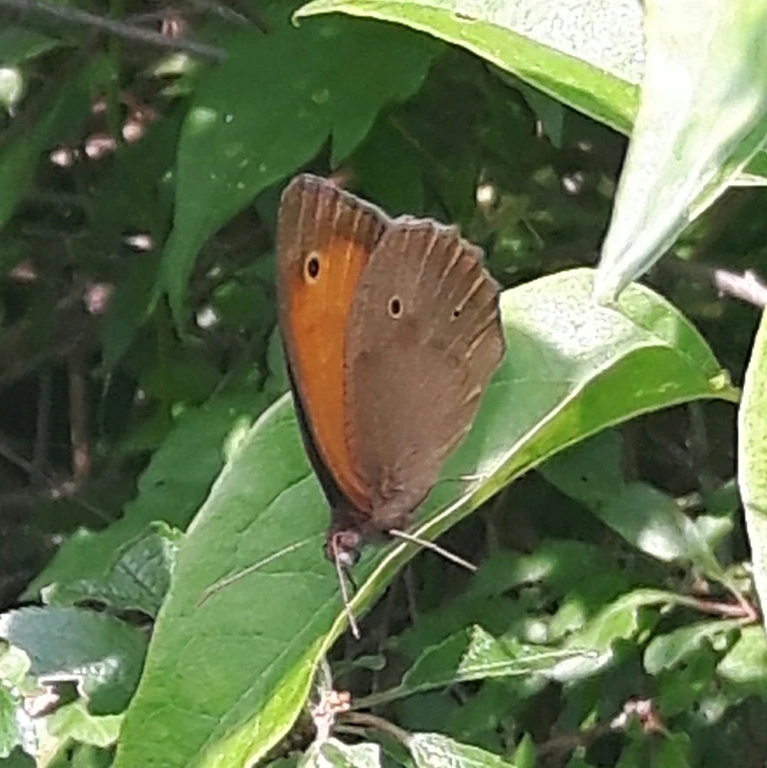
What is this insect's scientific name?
Maniola jurtina
